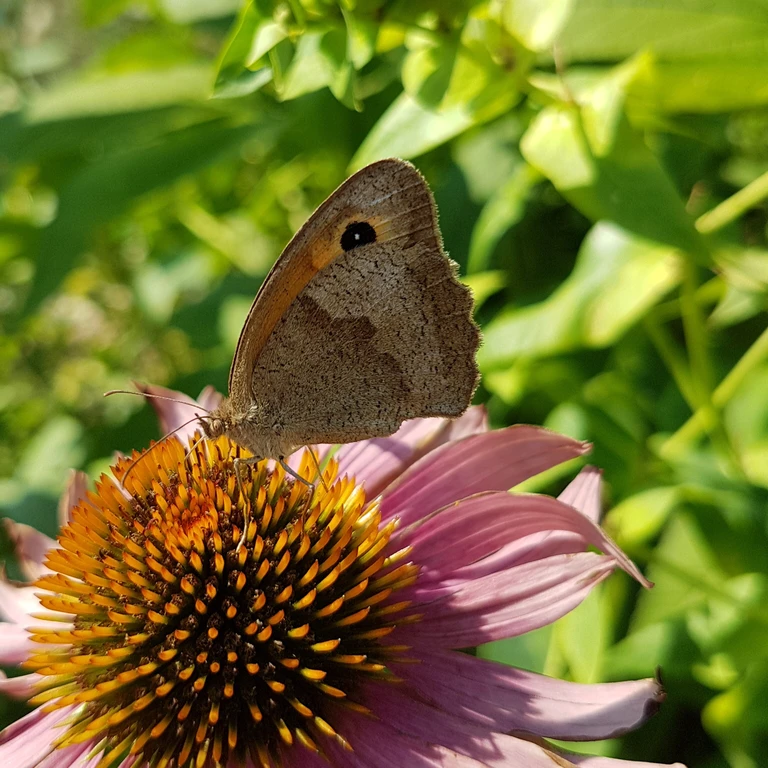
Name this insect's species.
Maniola jurtina
